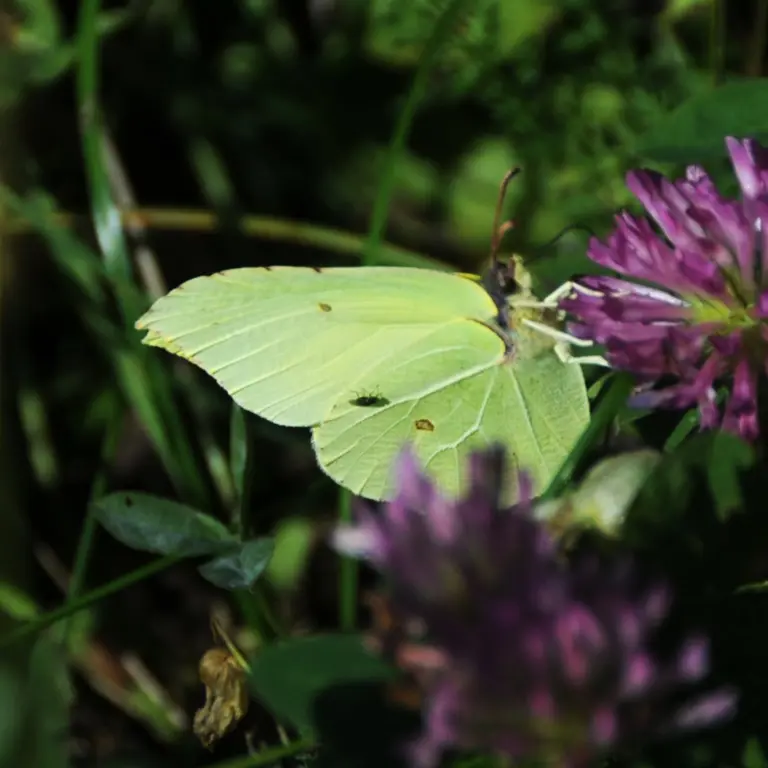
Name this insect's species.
Gonepteryx rhamni
